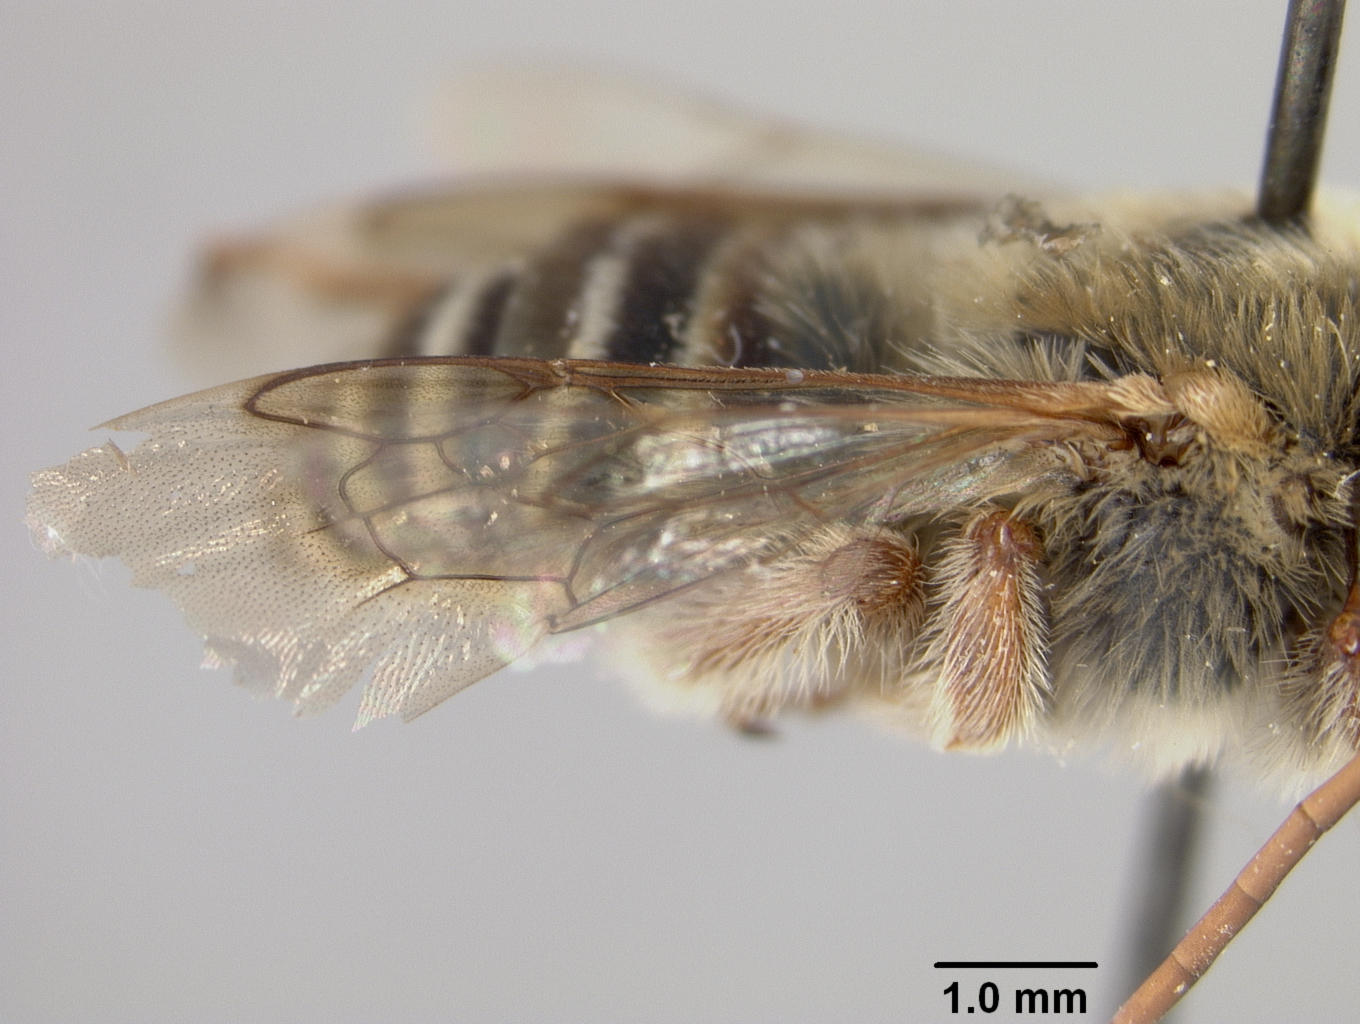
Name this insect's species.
Melissodes martinicensis
